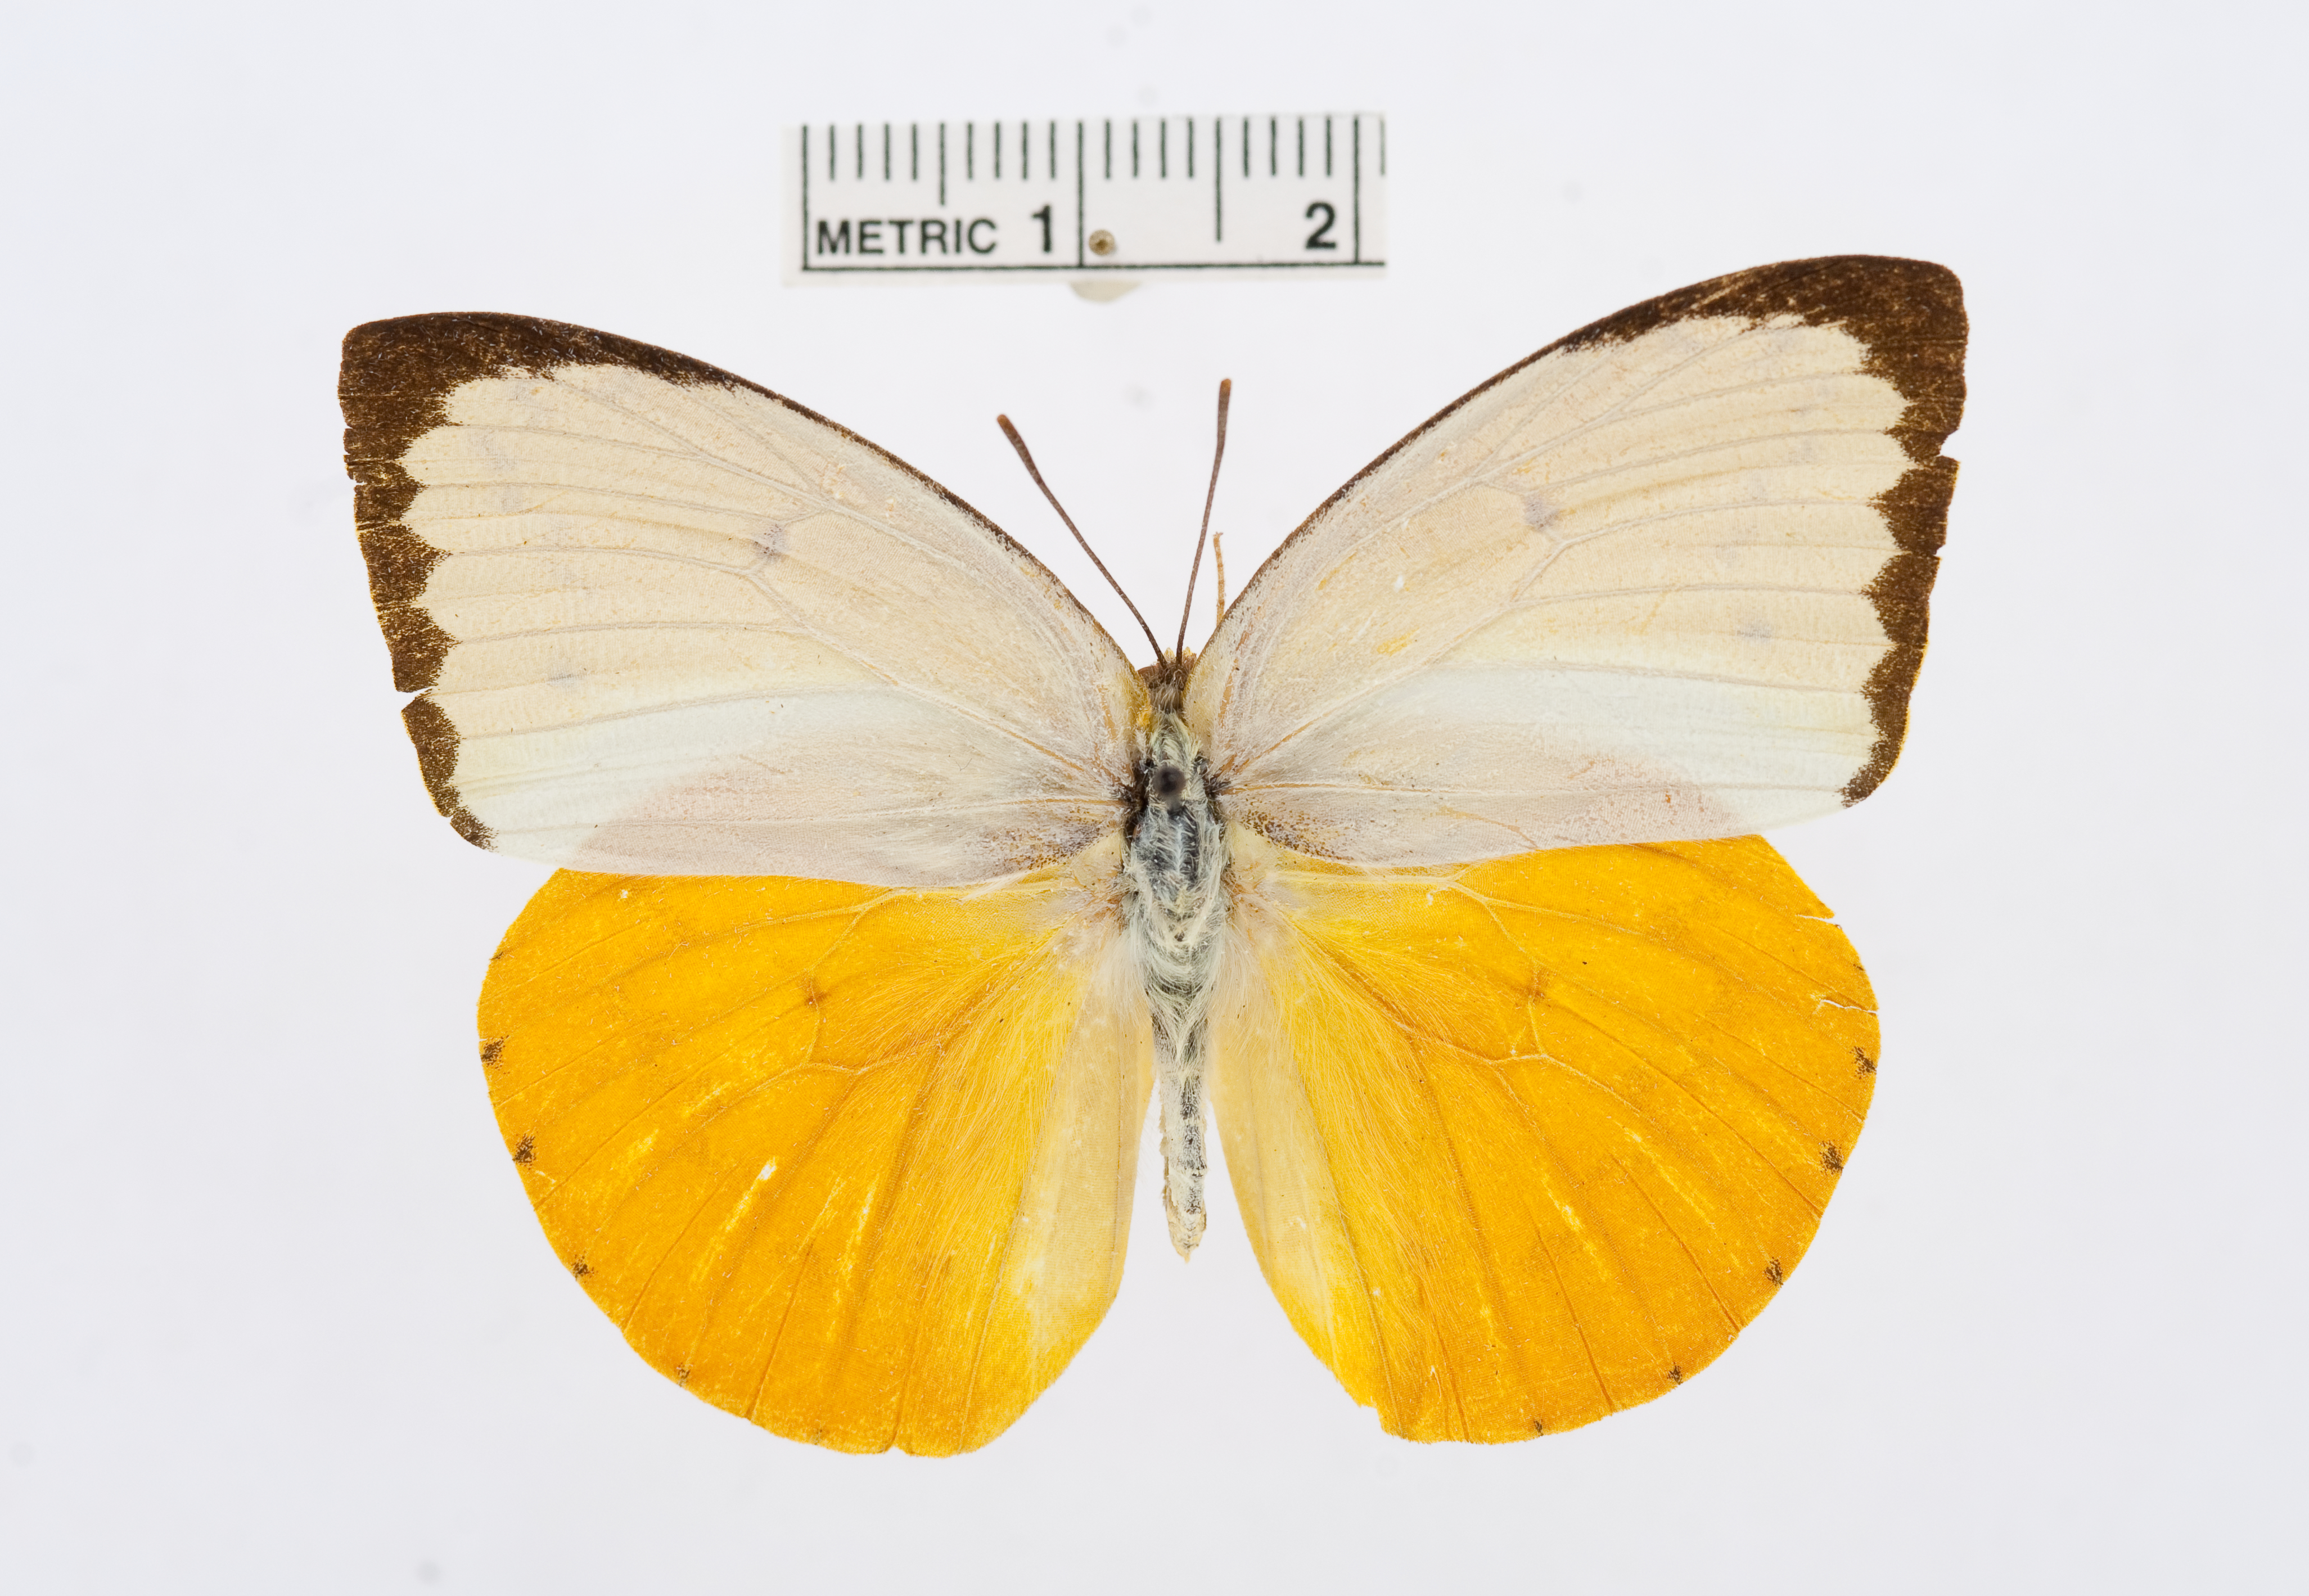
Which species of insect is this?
Catopsilia scylla
